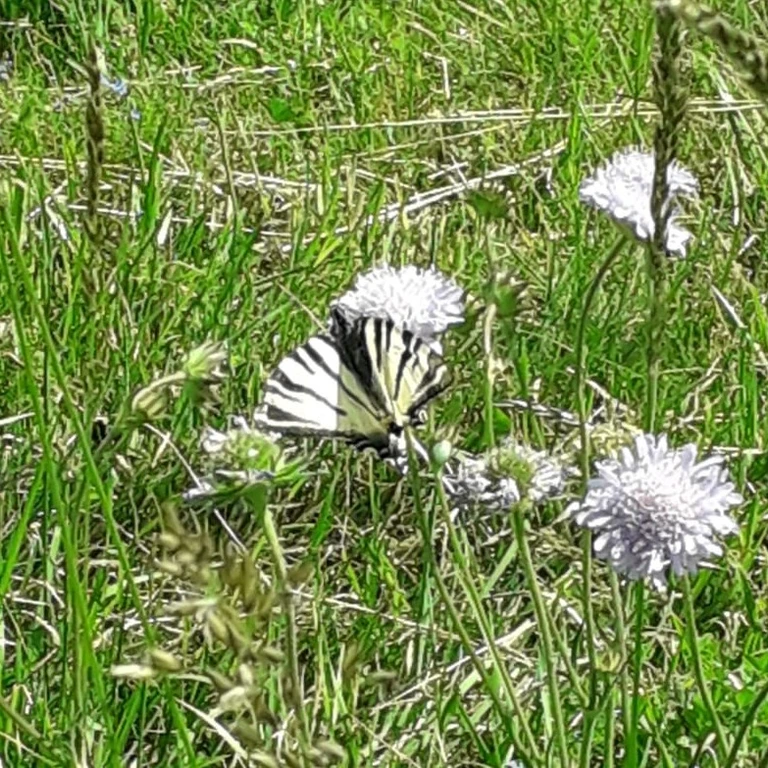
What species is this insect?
Iphiclides podalirius
